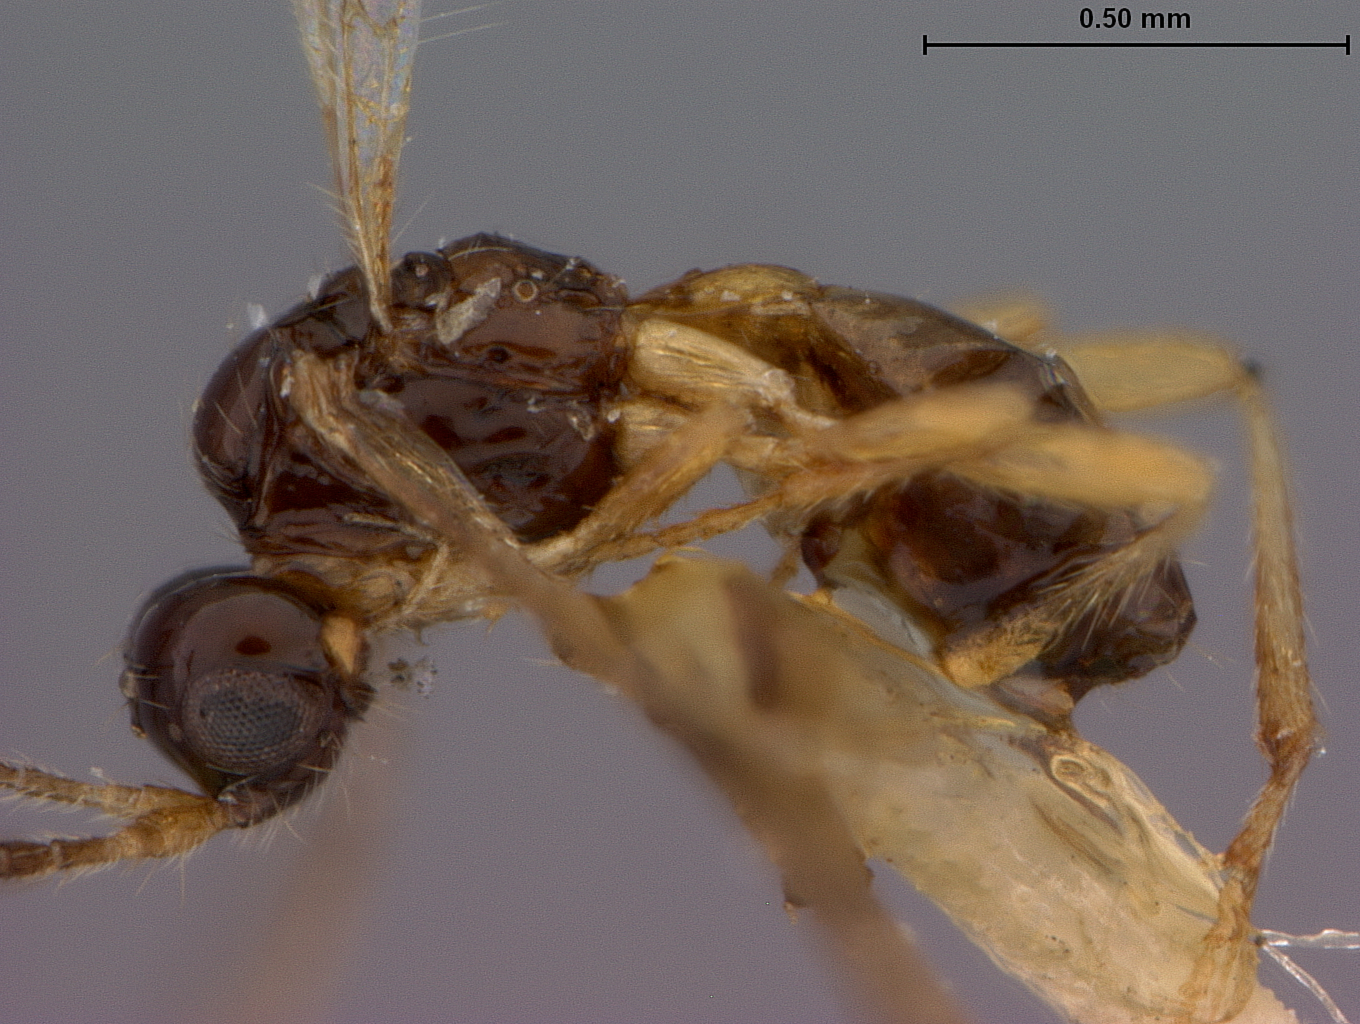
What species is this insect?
Aspilota capitata
